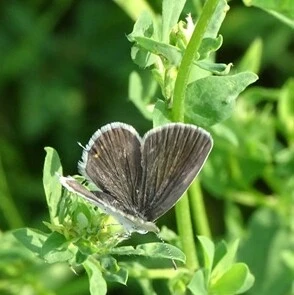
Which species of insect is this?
Cupido argiades (also Elkalyce argiades)
